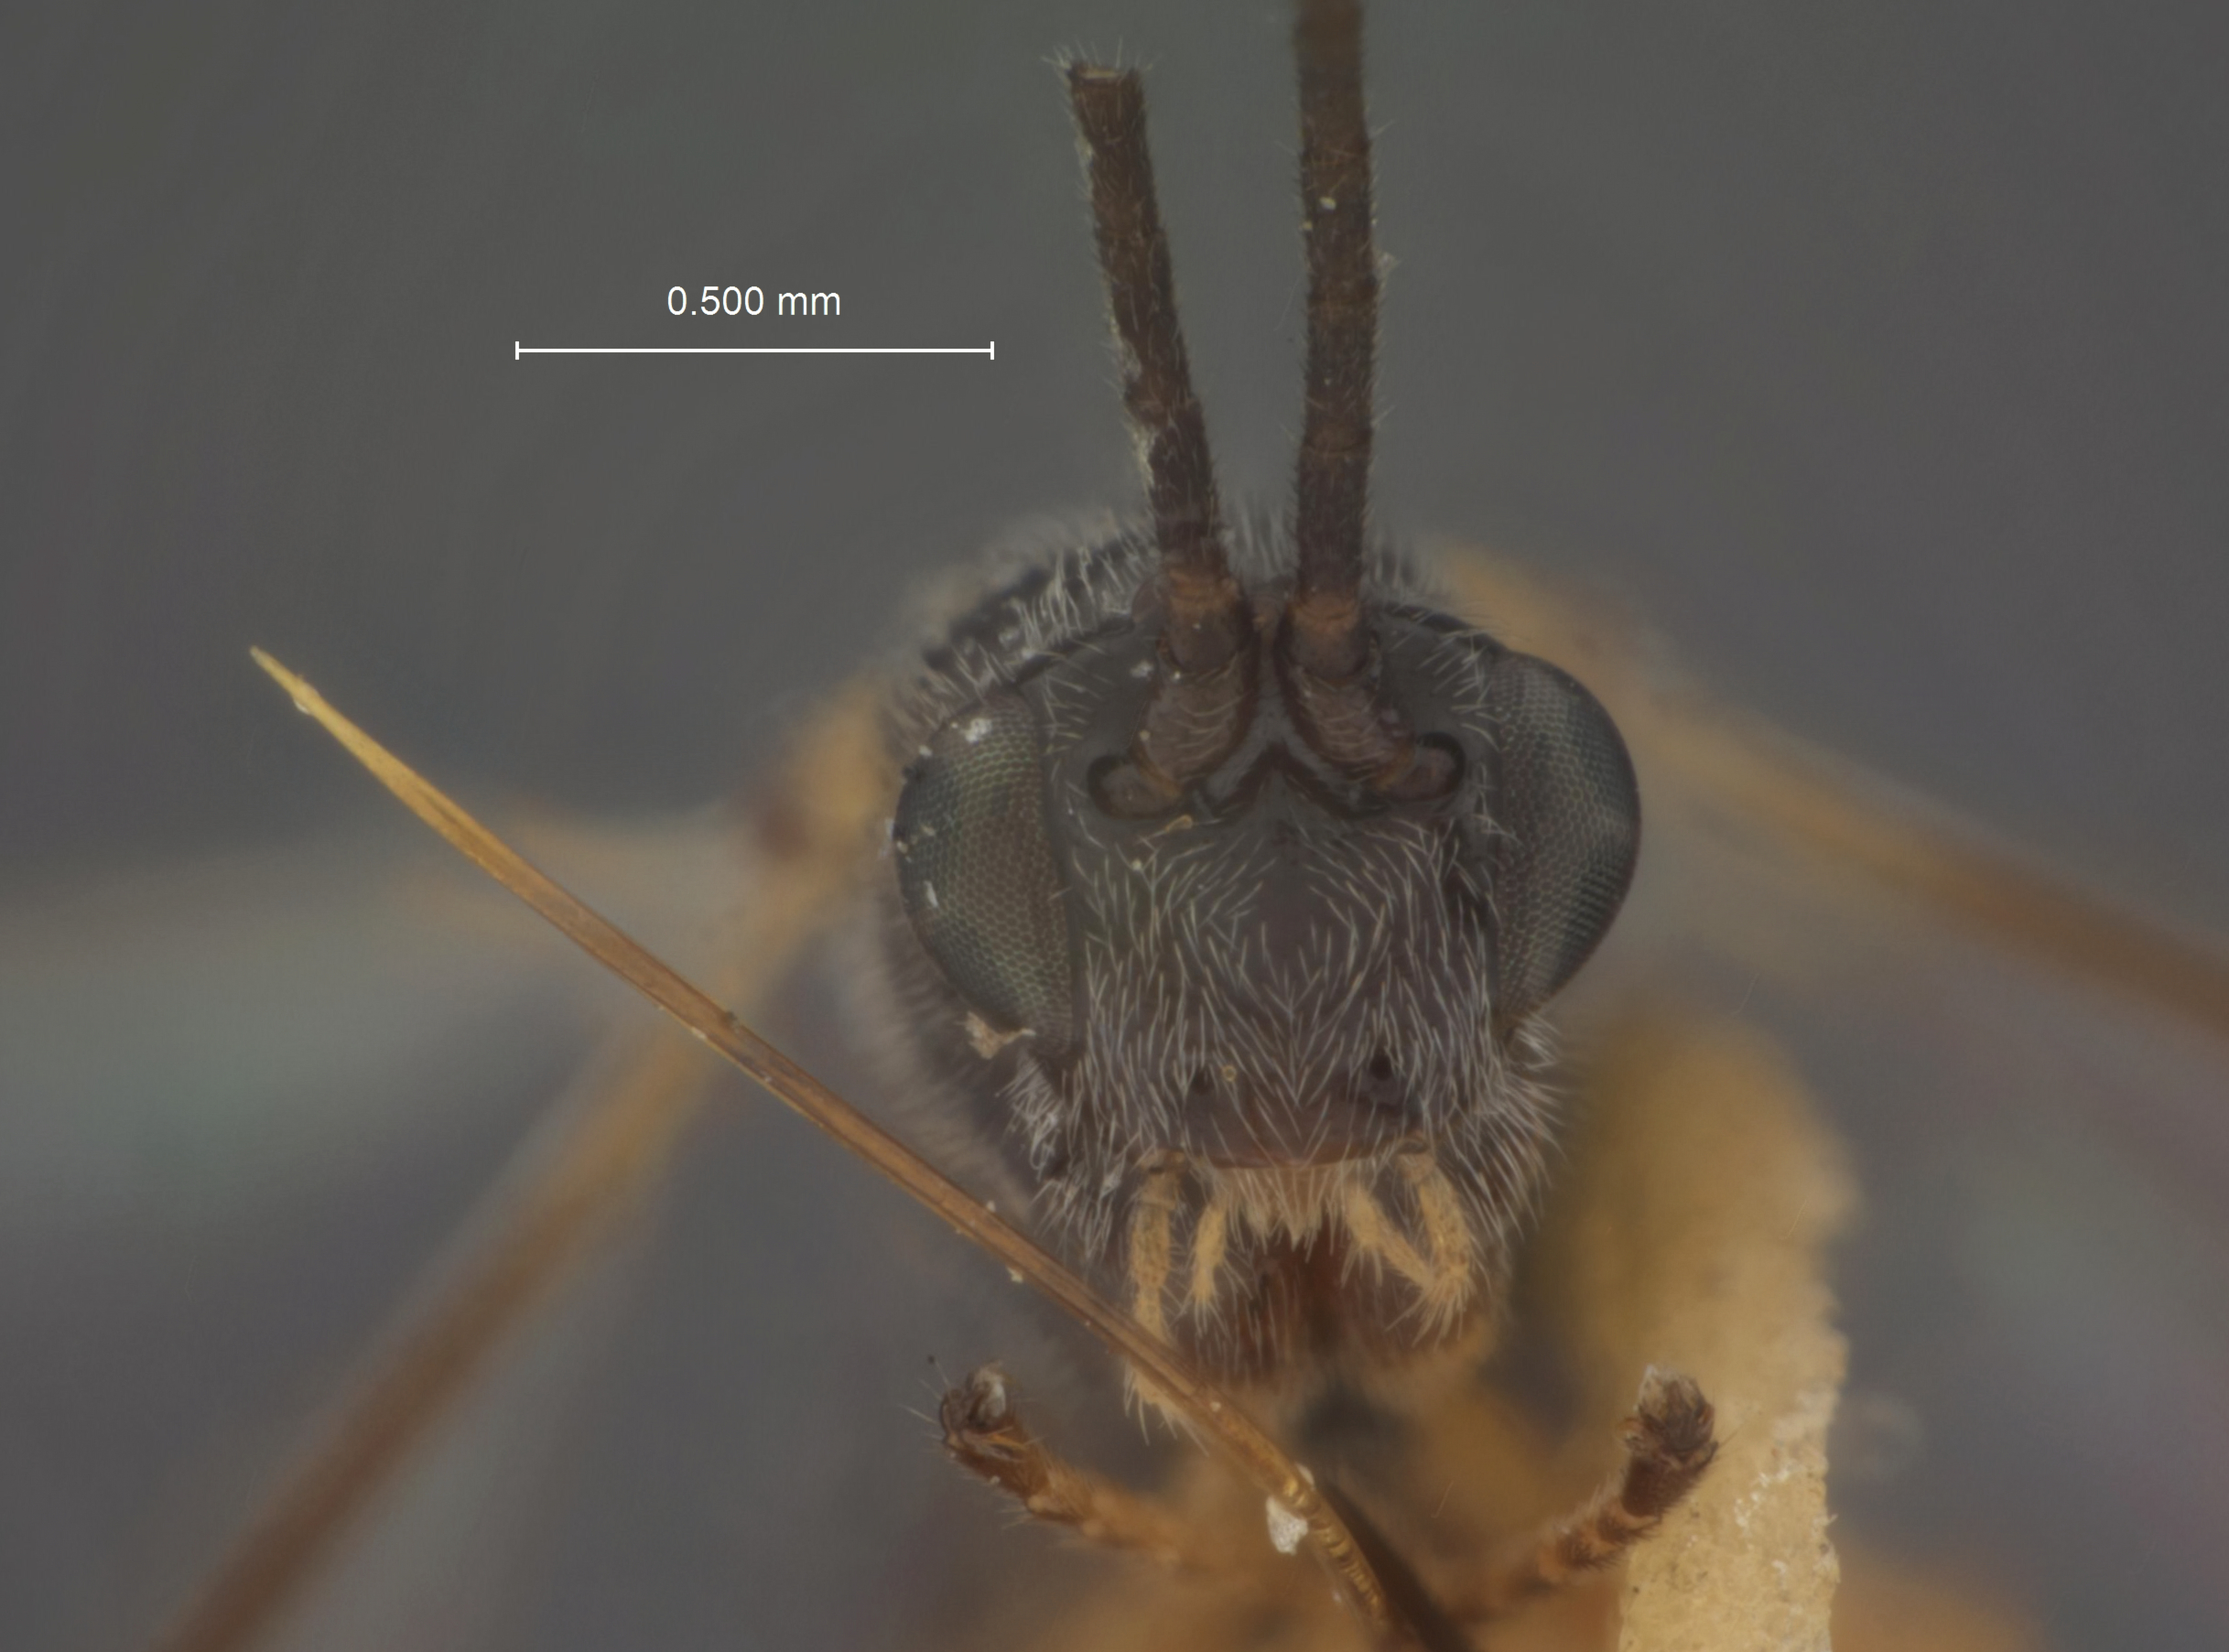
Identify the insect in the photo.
Bassus coleophorae
